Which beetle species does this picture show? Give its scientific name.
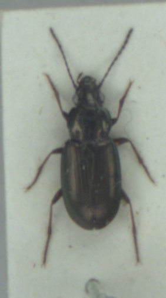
Pogonus chalceus
